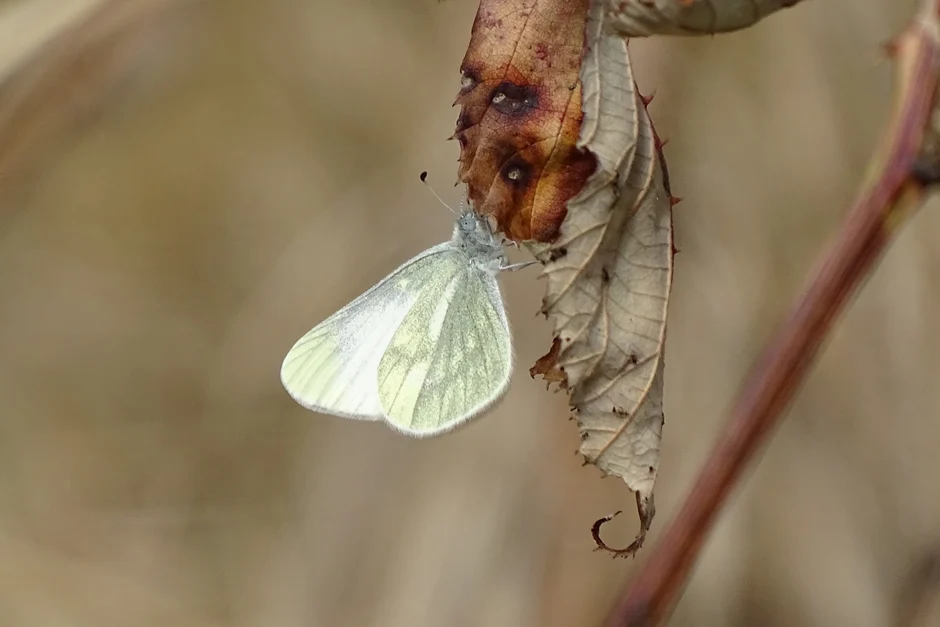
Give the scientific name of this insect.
Leptidea sinapis/juvernica
